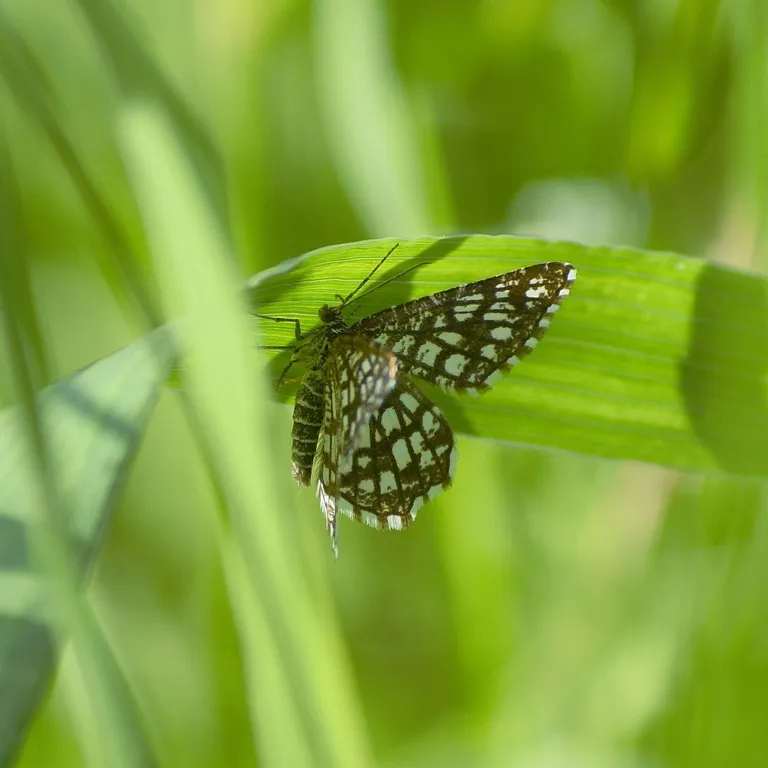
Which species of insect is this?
Chiasmia clathrata
